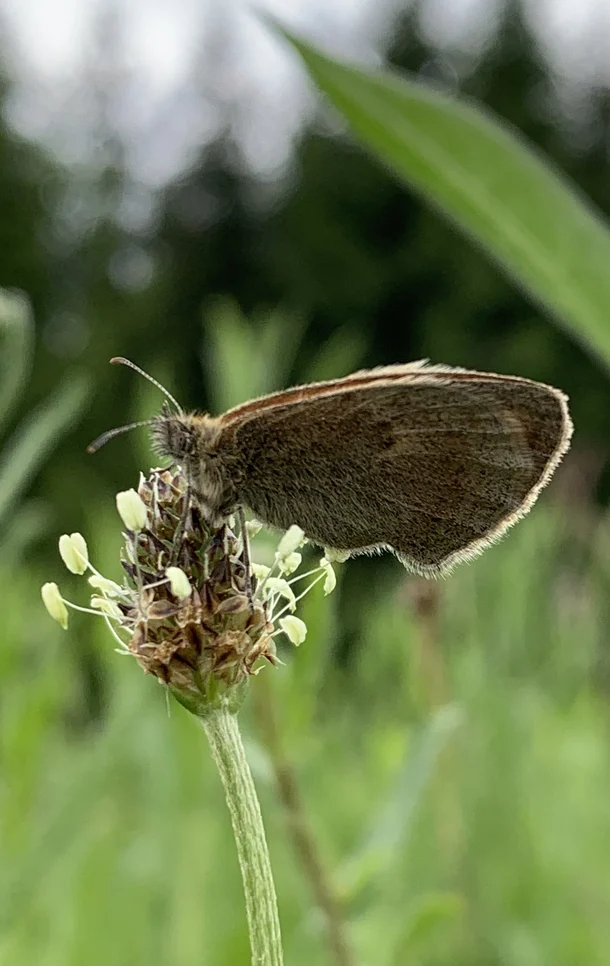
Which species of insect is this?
Coenonympha pamphilus
